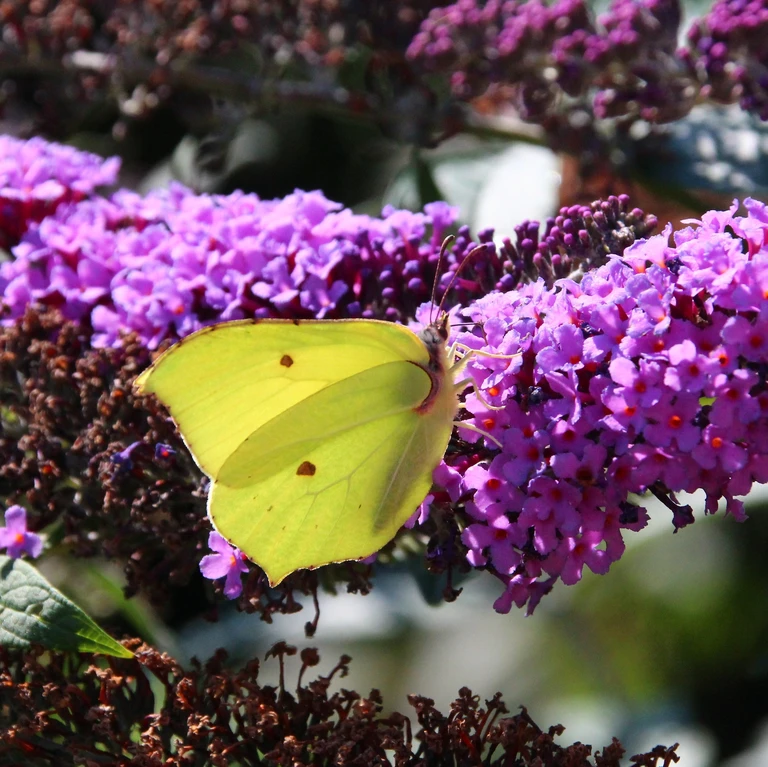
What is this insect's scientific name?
Gonepteryx rhamni
